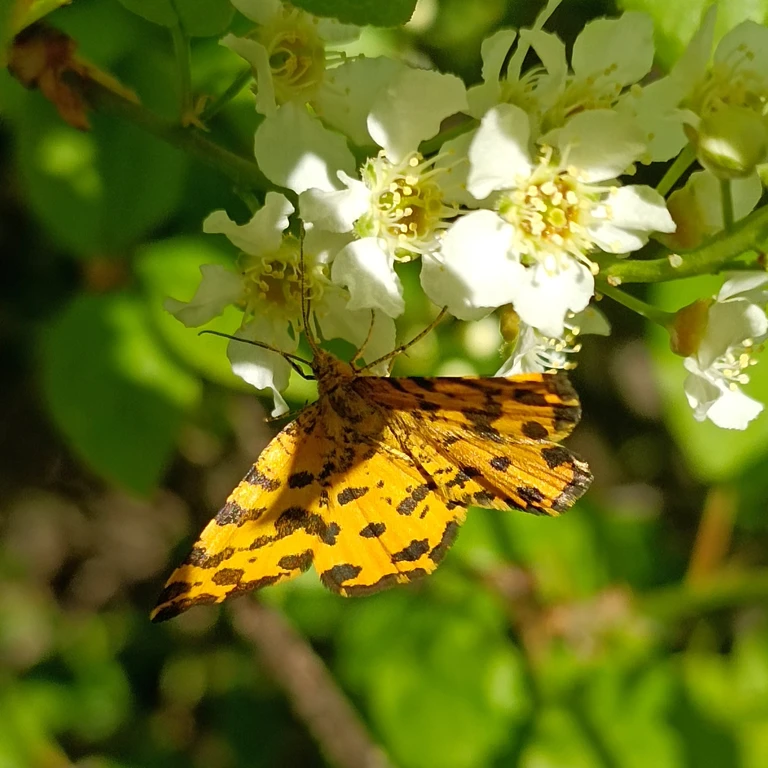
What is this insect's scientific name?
Pseudopanthera macularia
